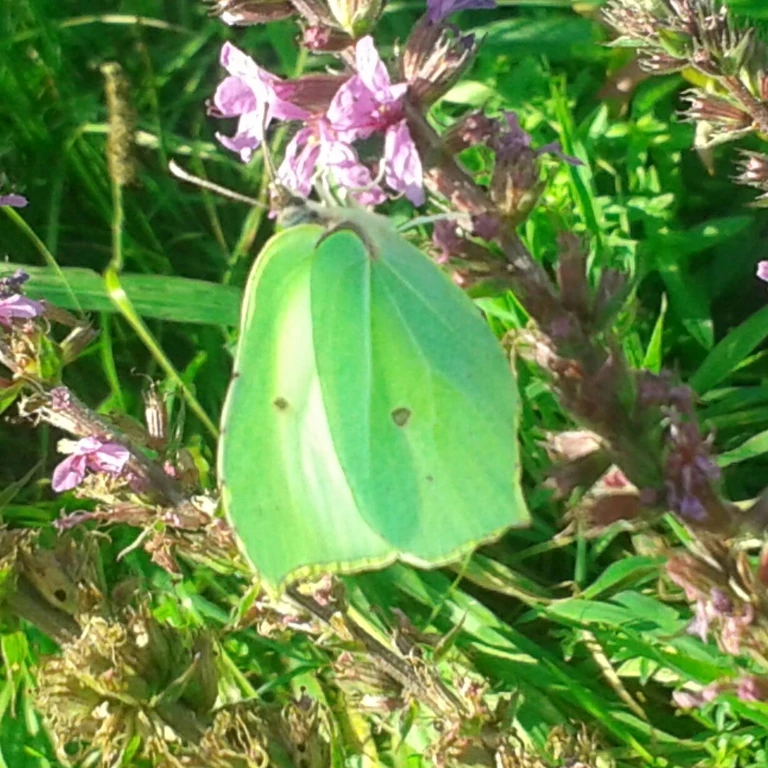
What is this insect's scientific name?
Gonepteryx rhamni
